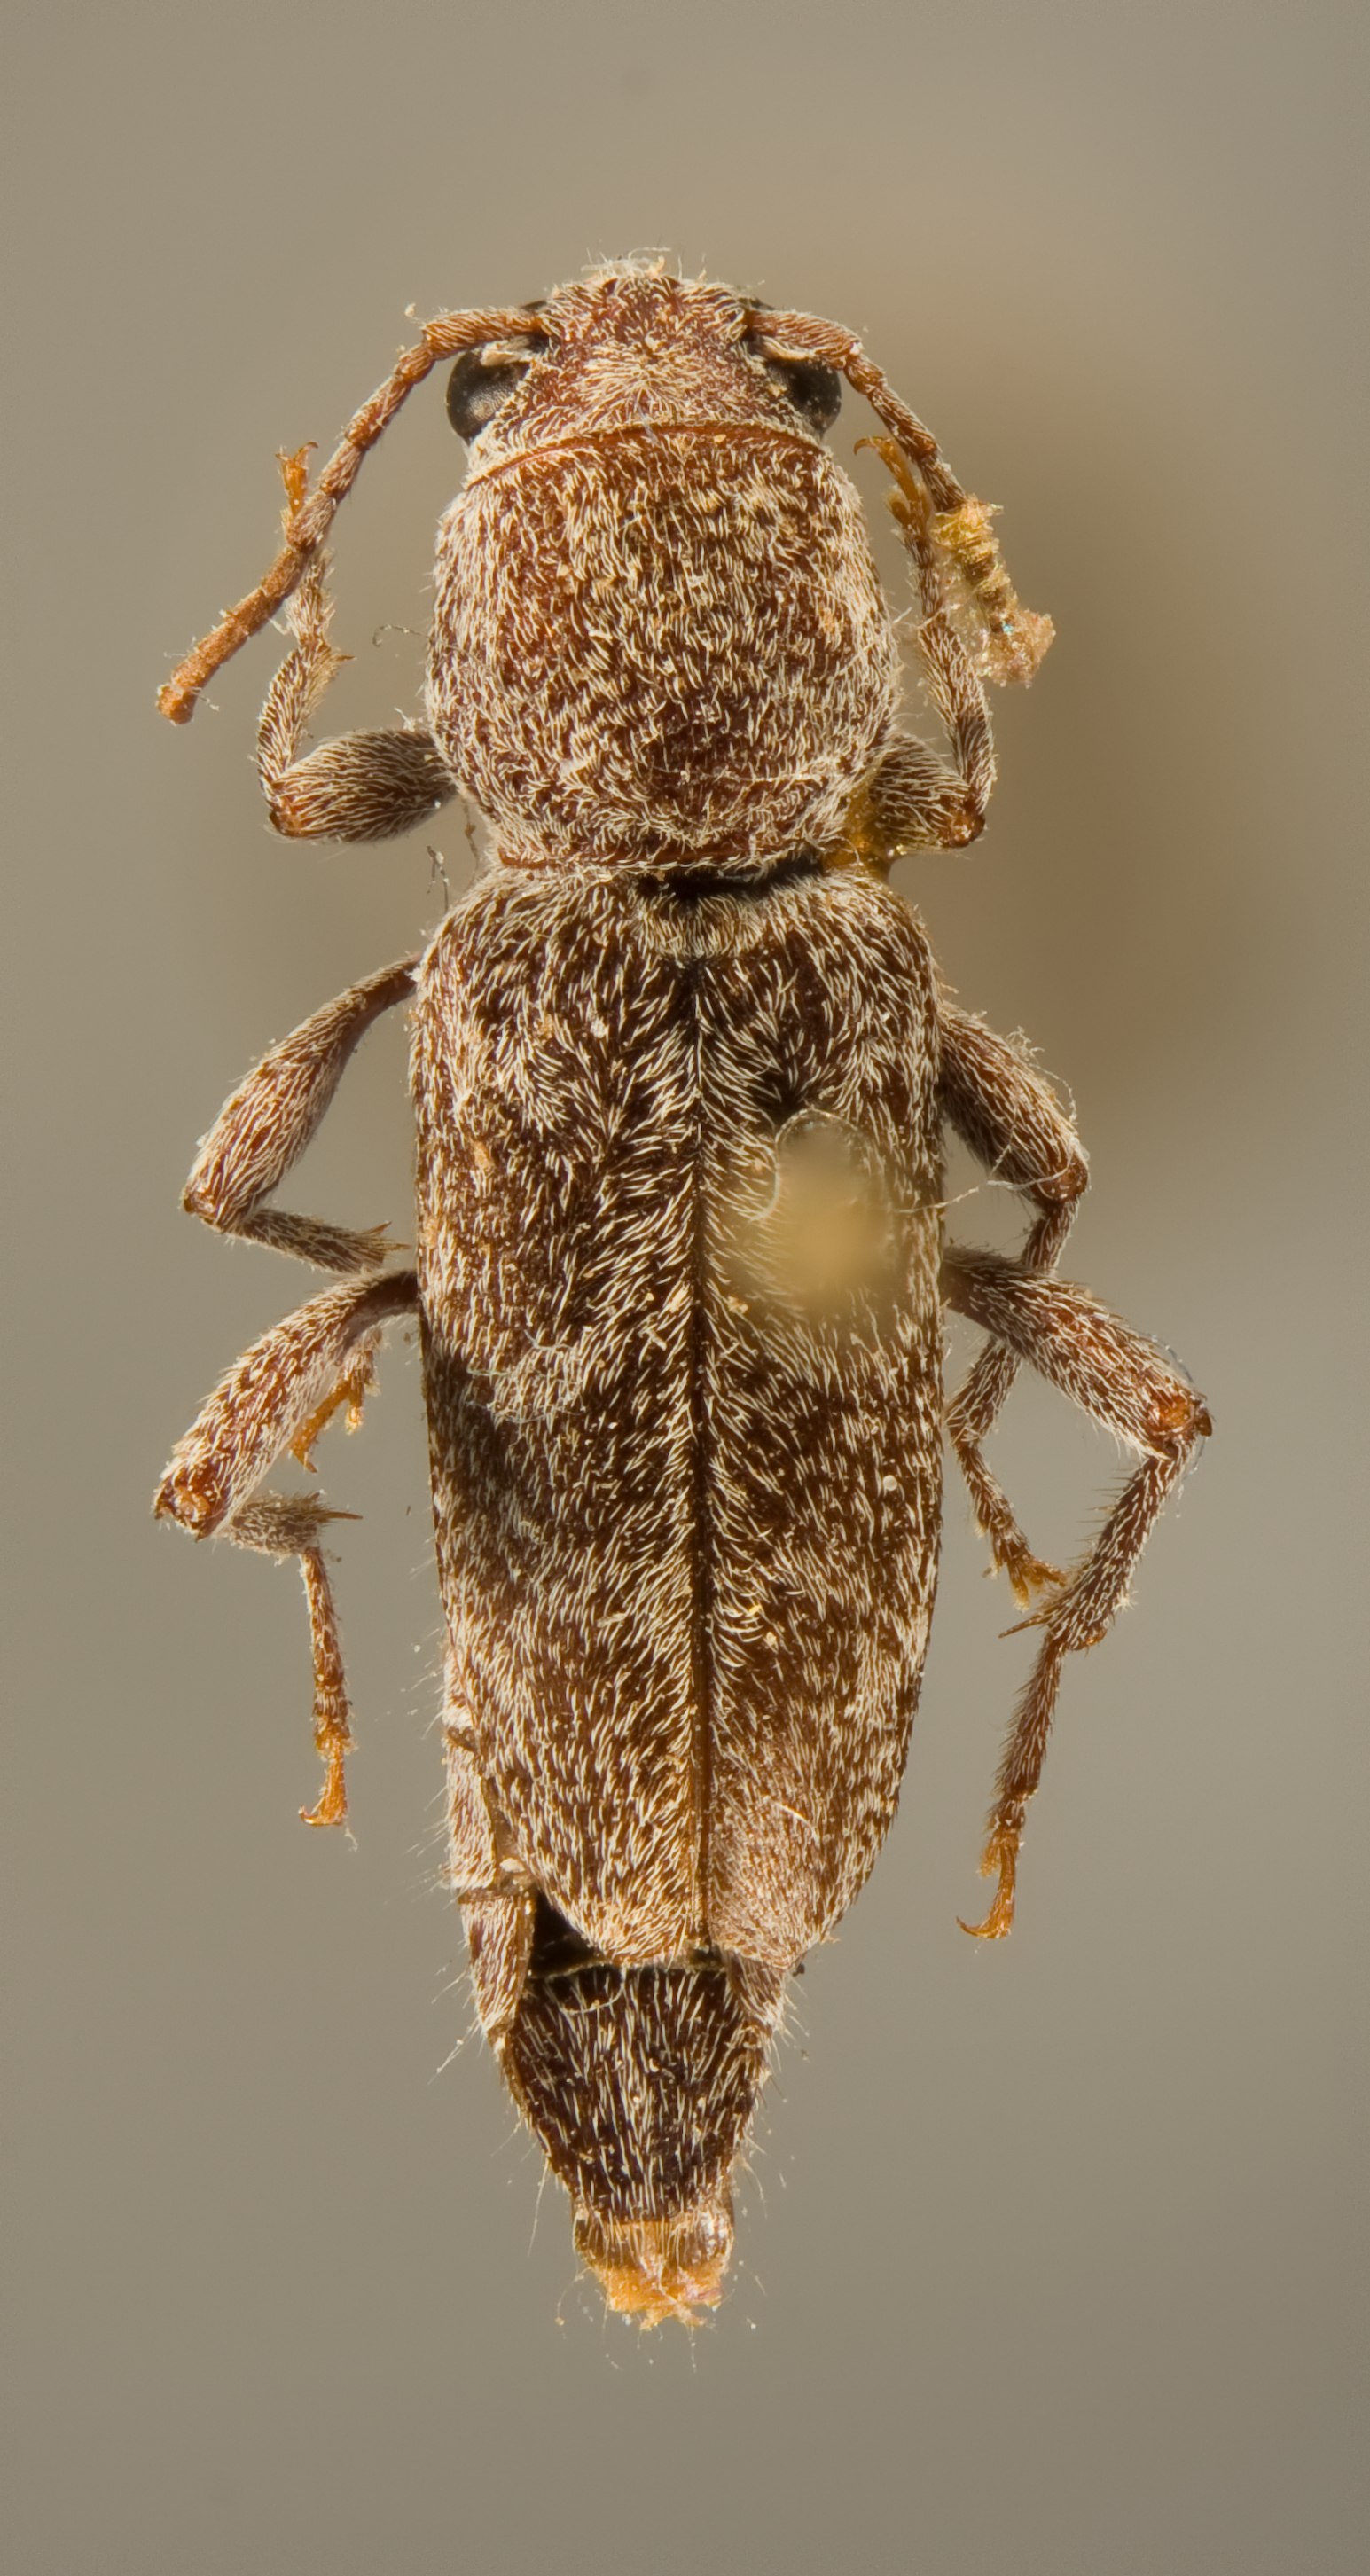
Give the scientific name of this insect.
Xylotrechus hovorei
